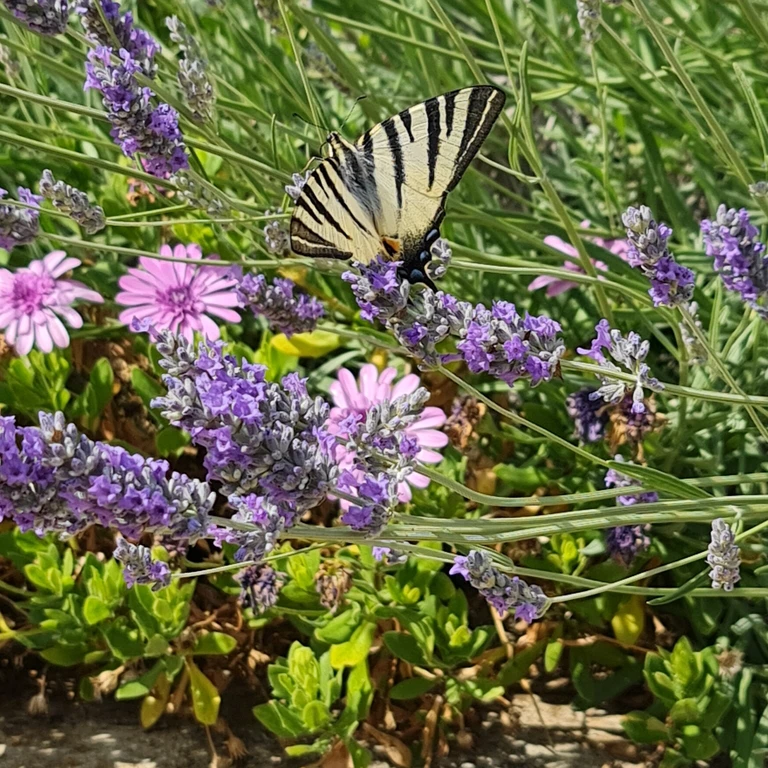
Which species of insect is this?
Iphiclides podalirius
